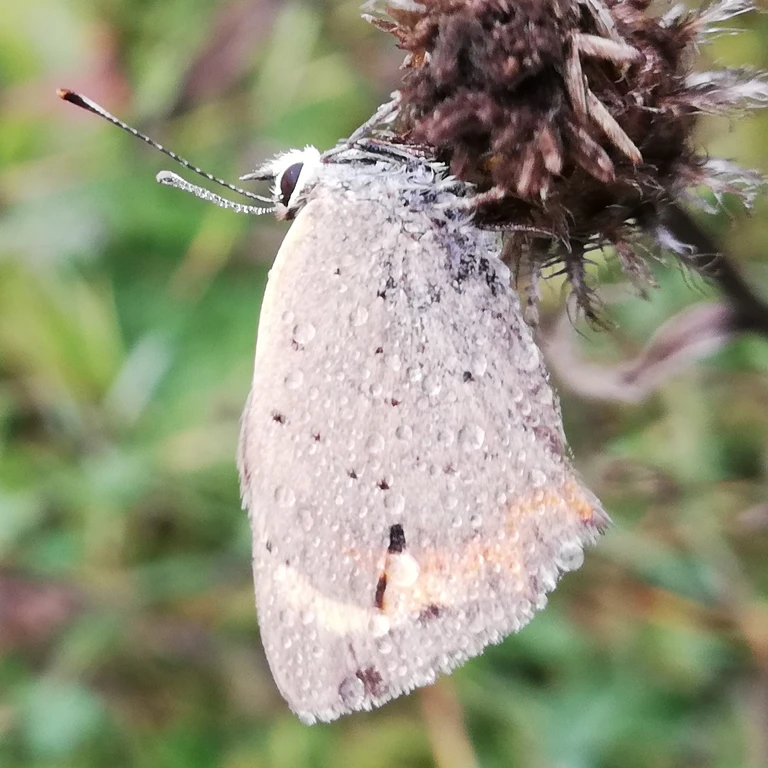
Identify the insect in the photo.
Lycaena phlaeas
